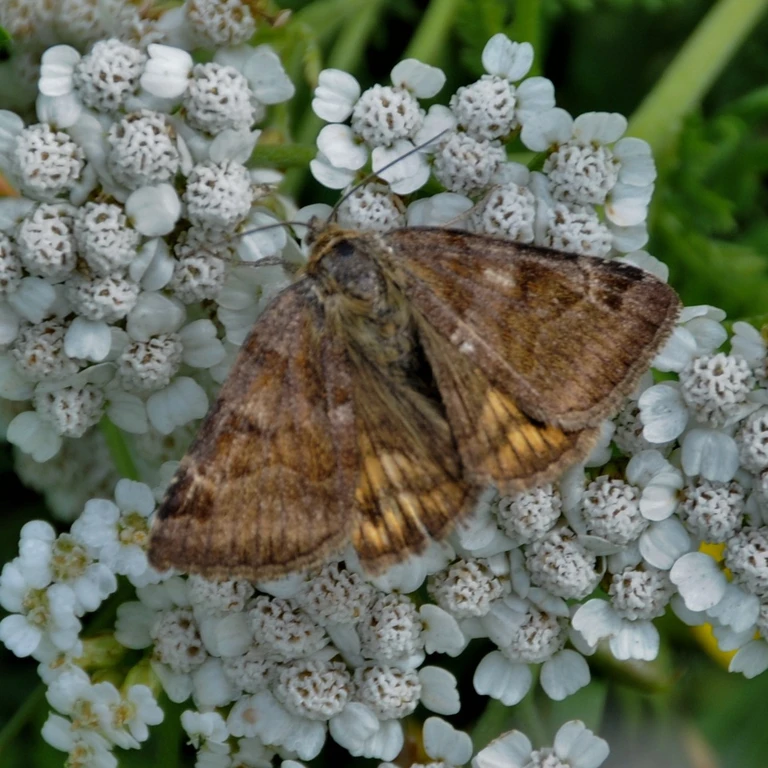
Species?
Euclidia glyphica
